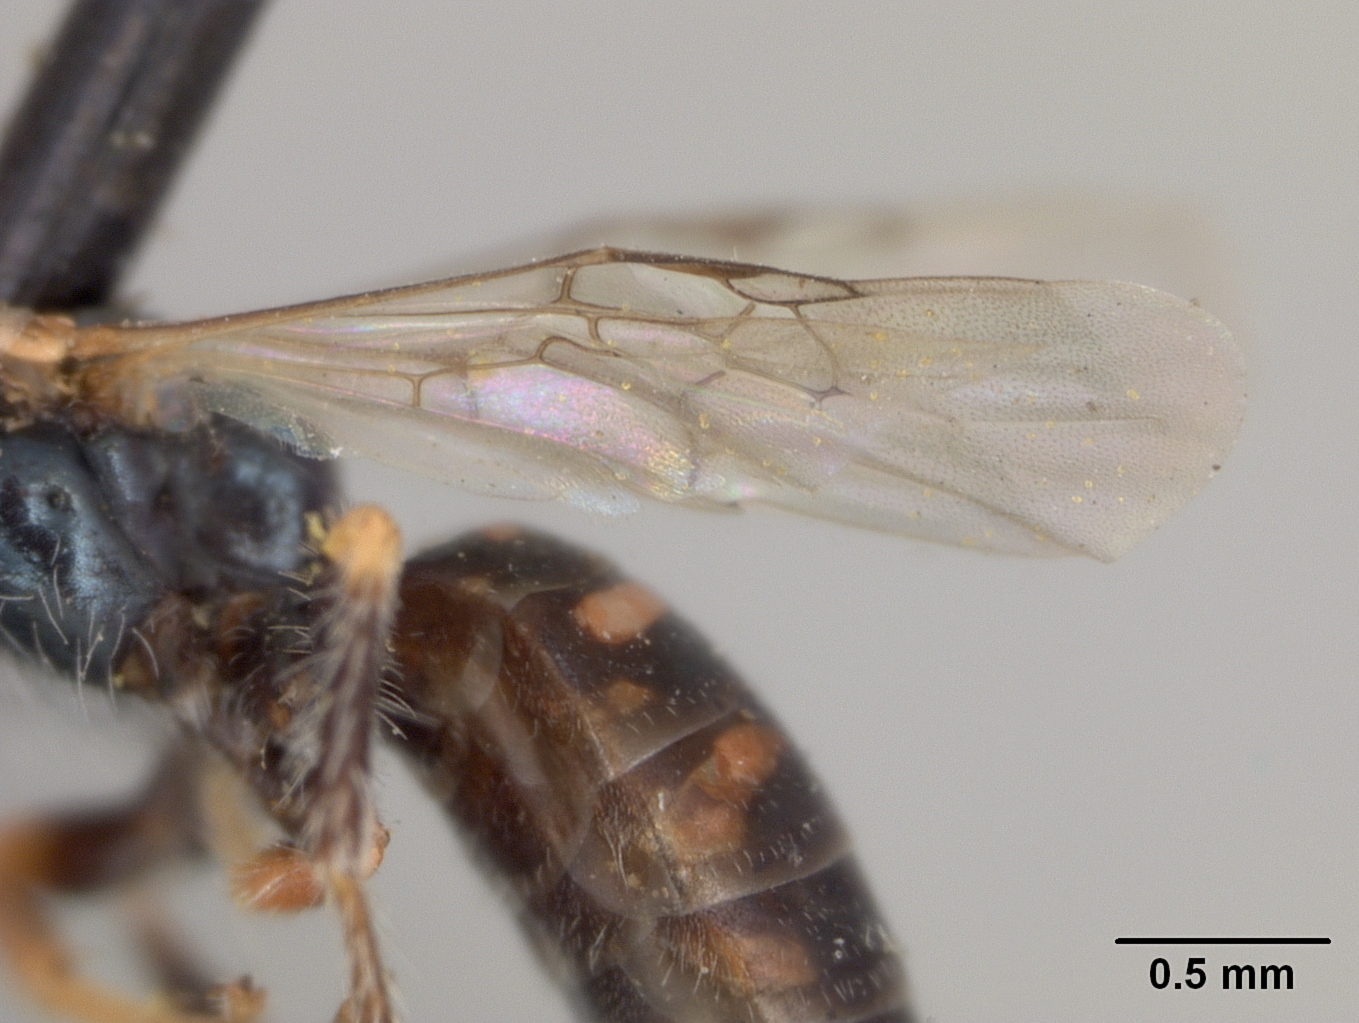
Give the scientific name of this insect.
Perdita opacifrons
